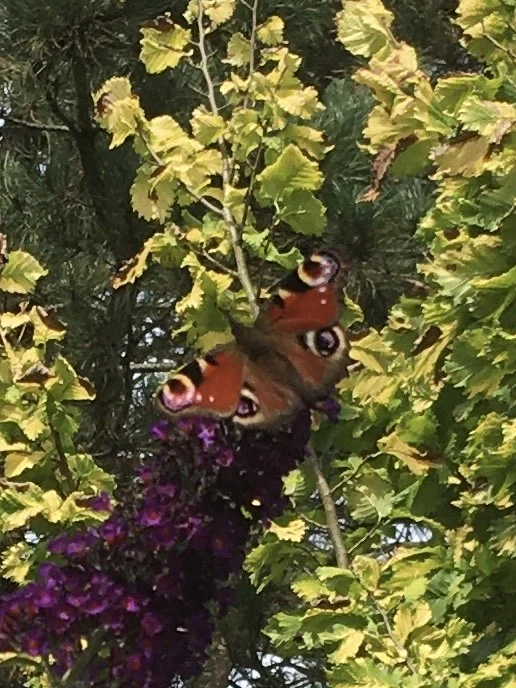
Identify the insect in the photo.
Aglais io
